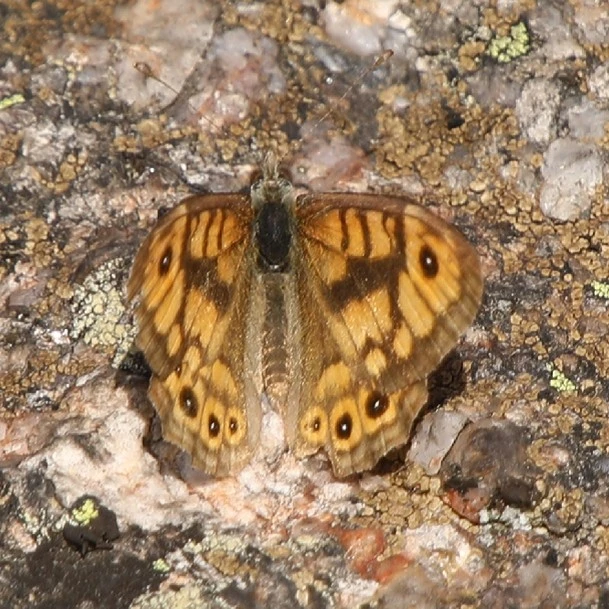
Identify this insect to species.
Lasiommata megera (also Pararge megera)
